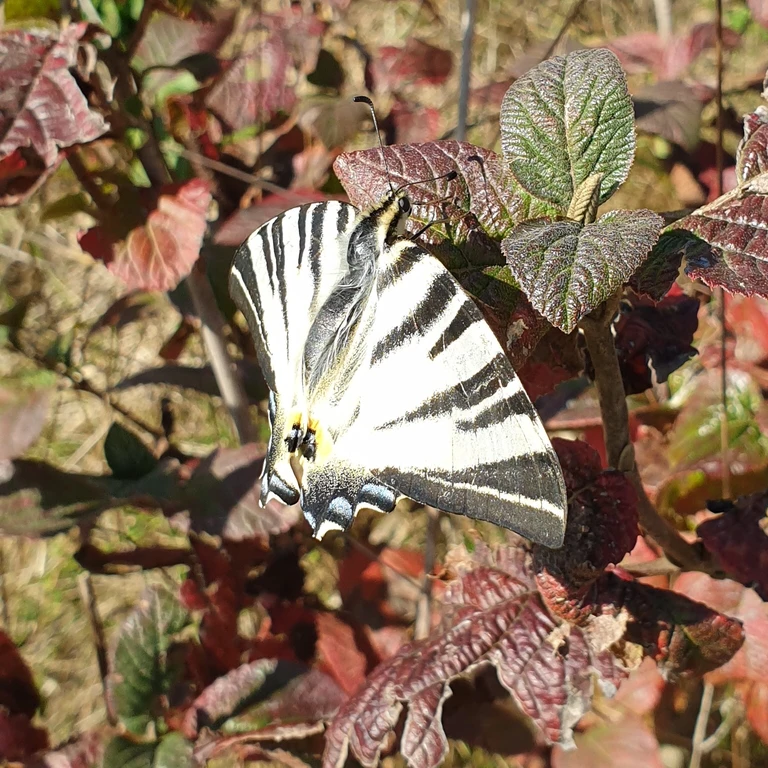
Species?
Iphiclides podalirius
